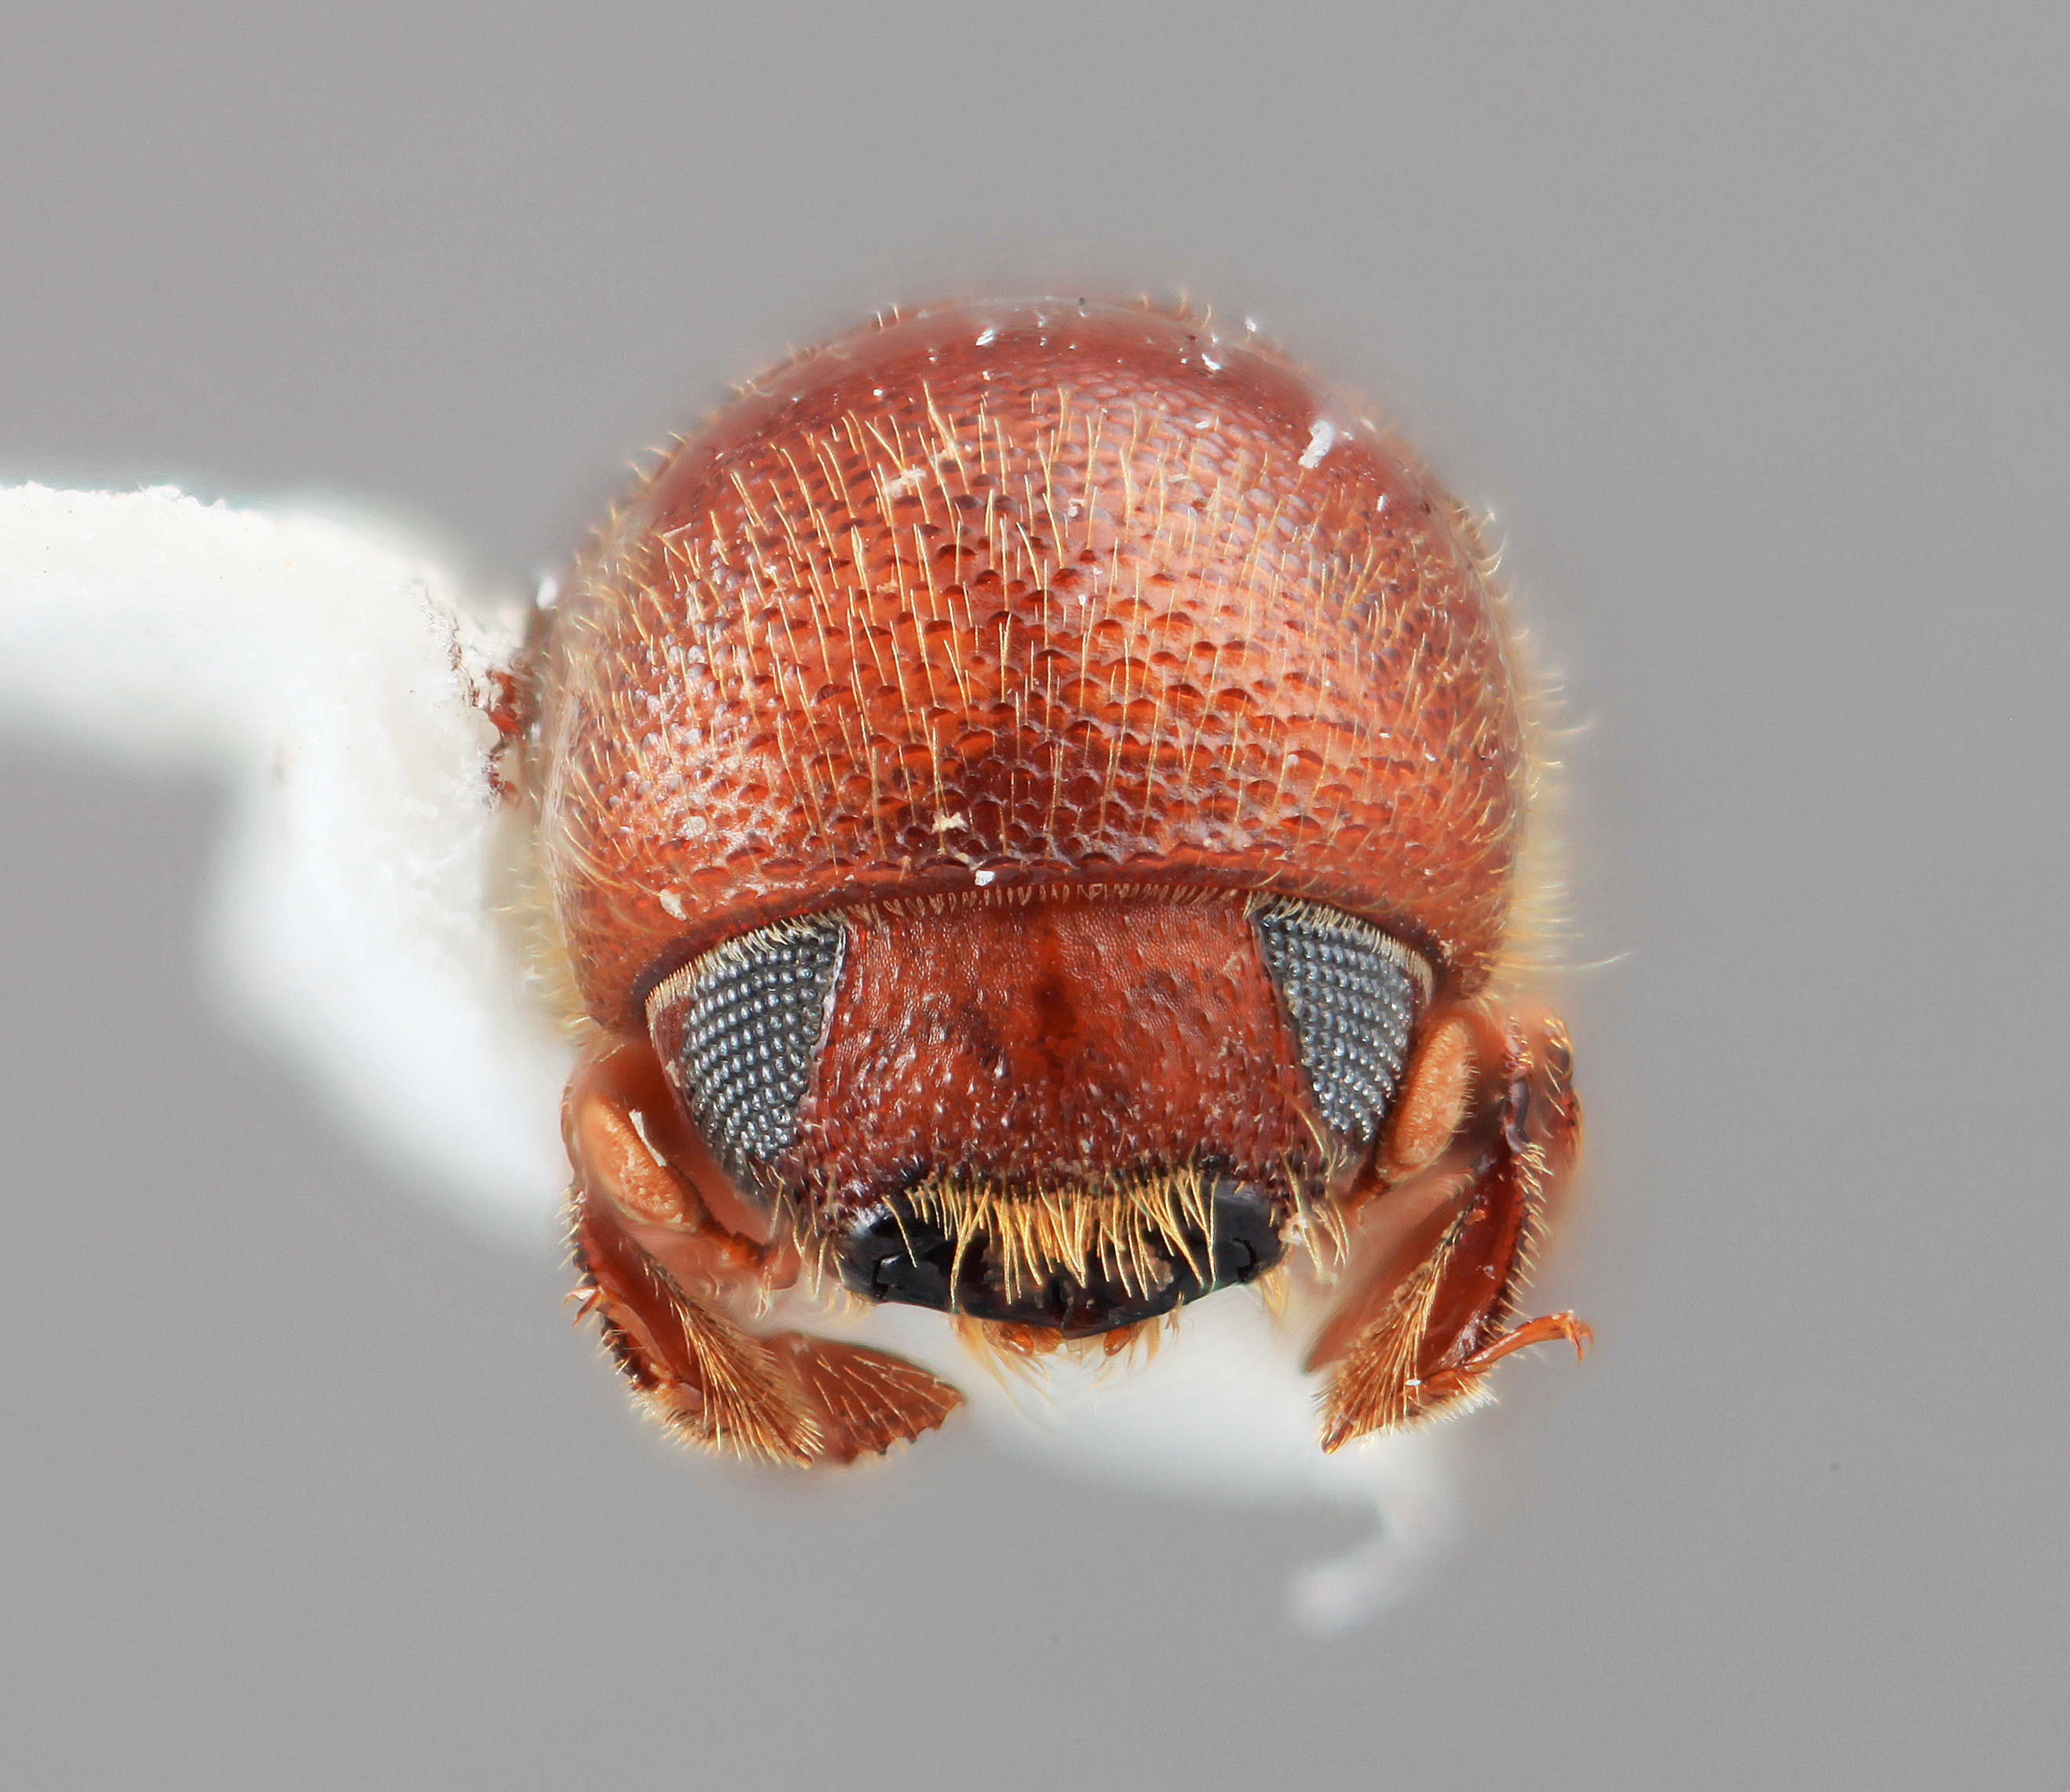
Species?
Dryocoetoides insculptis
